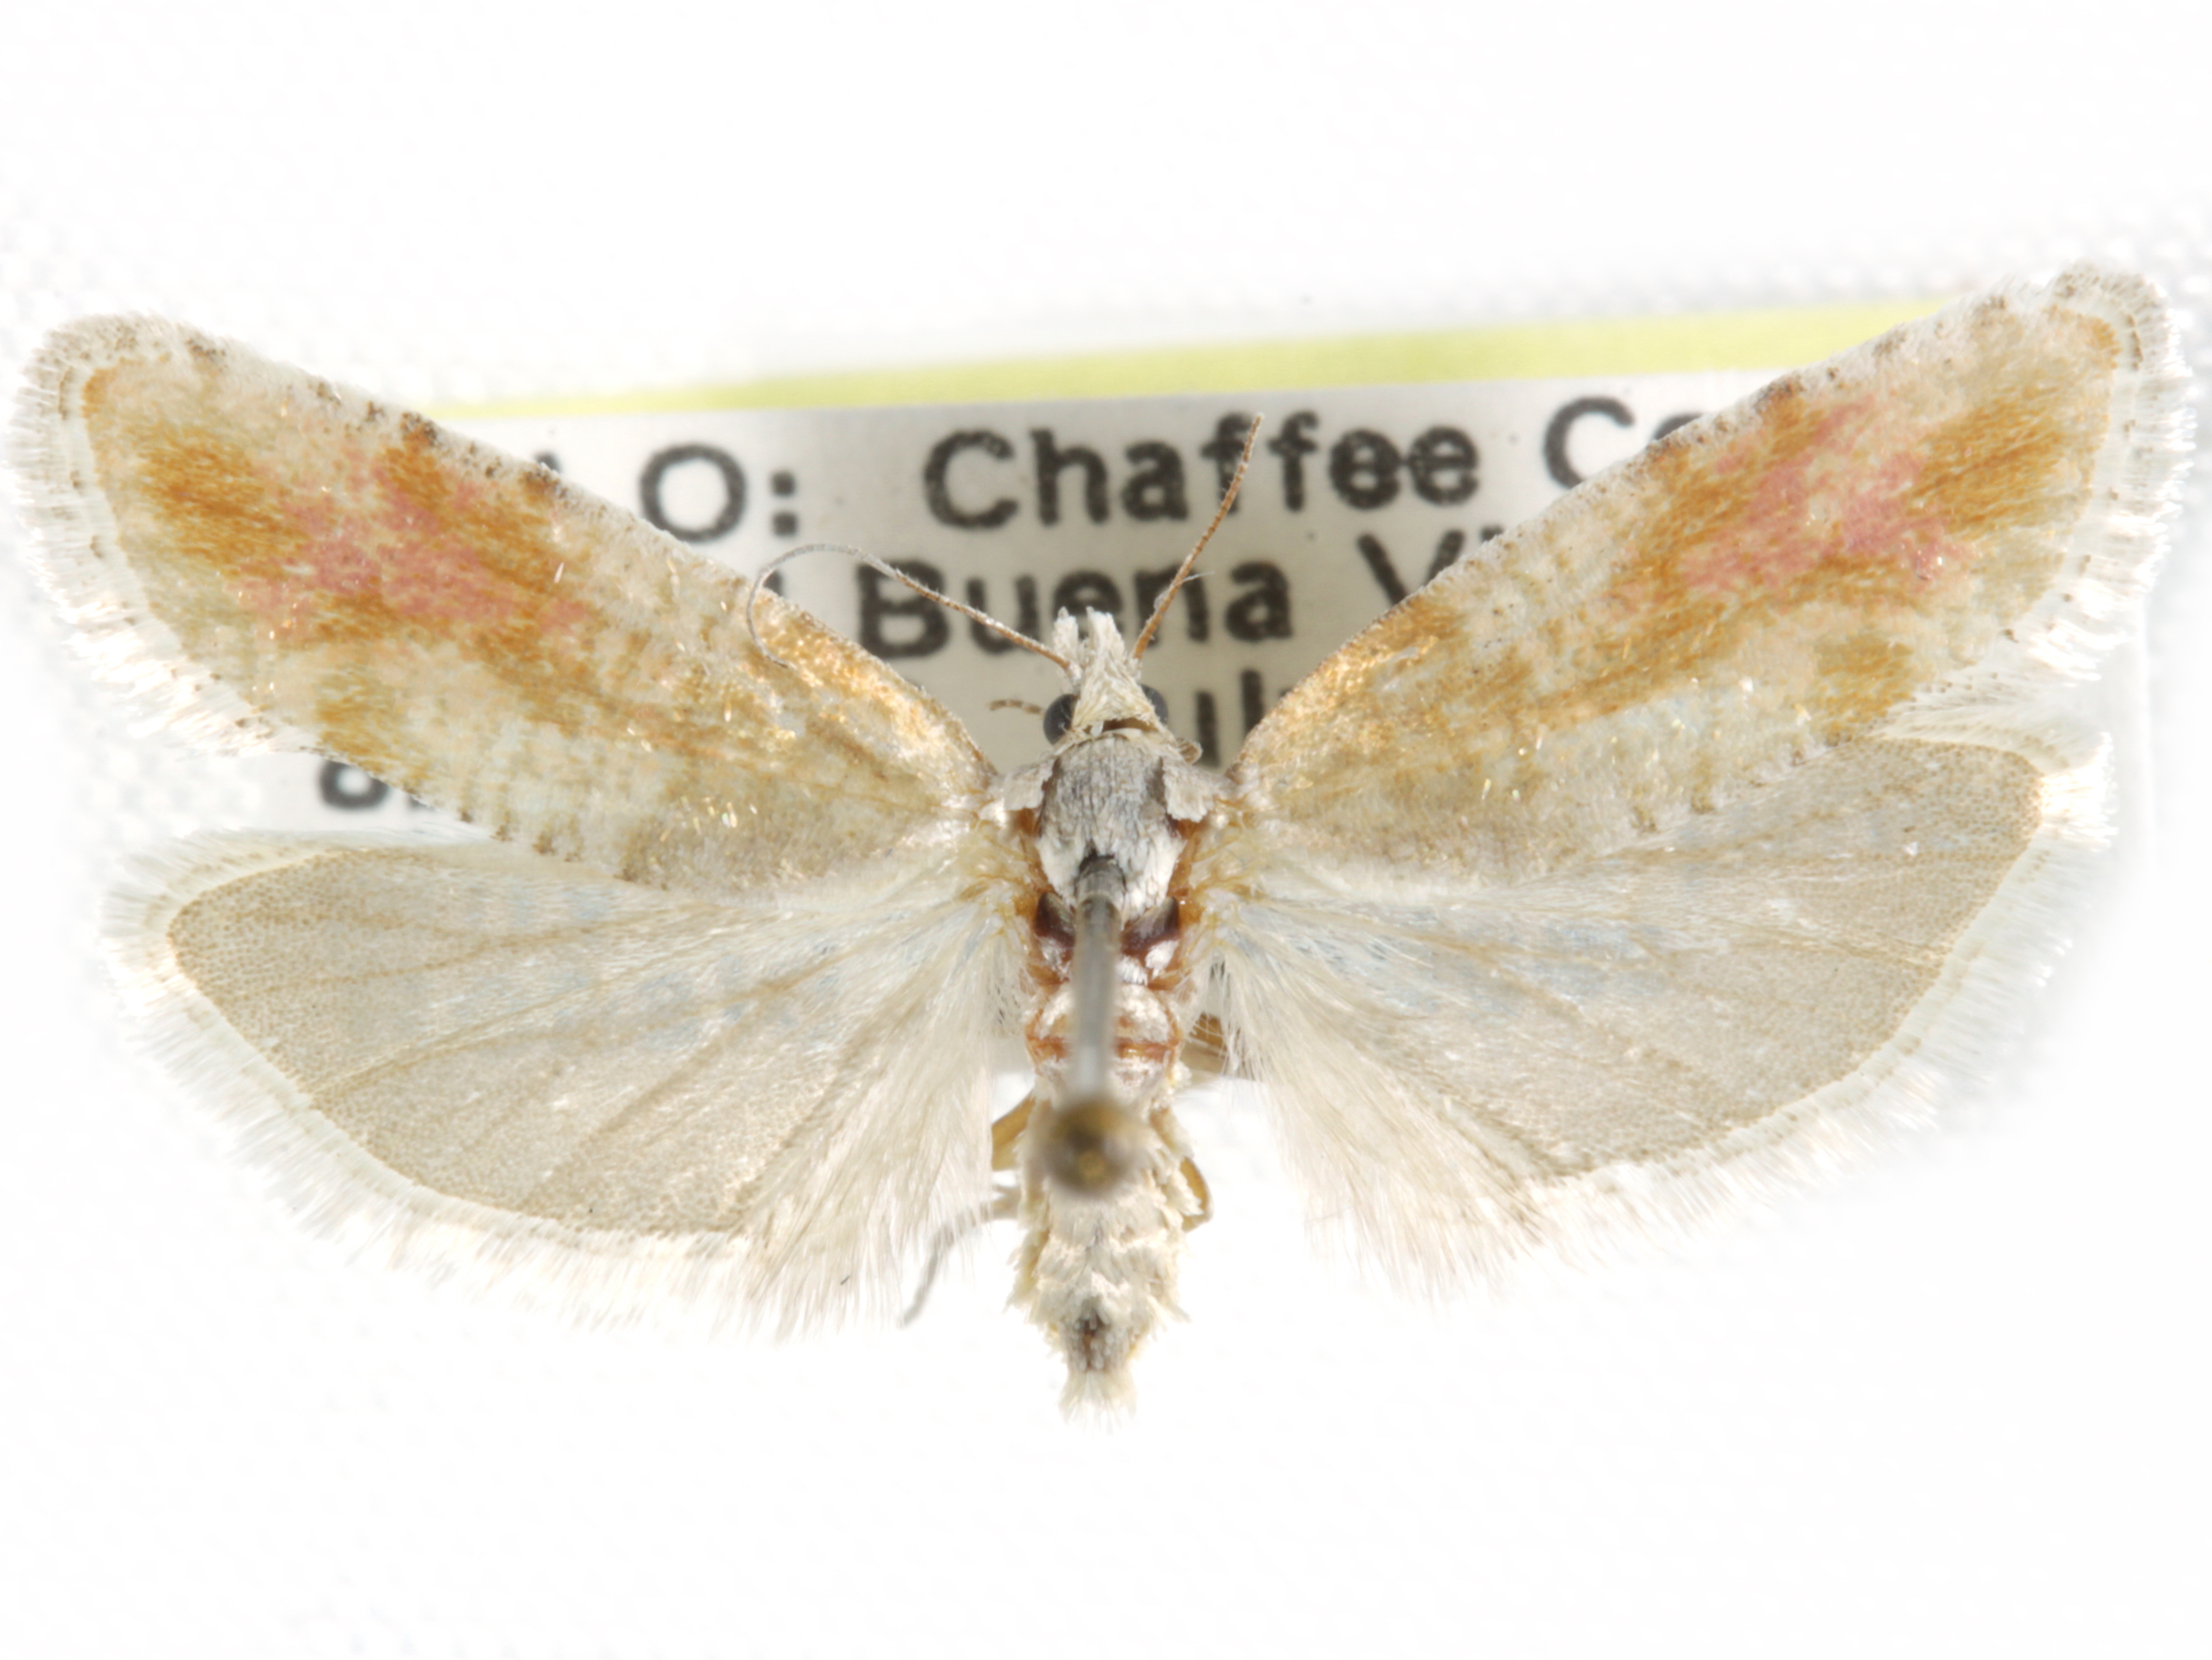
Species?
Rhyacionia versicolor
